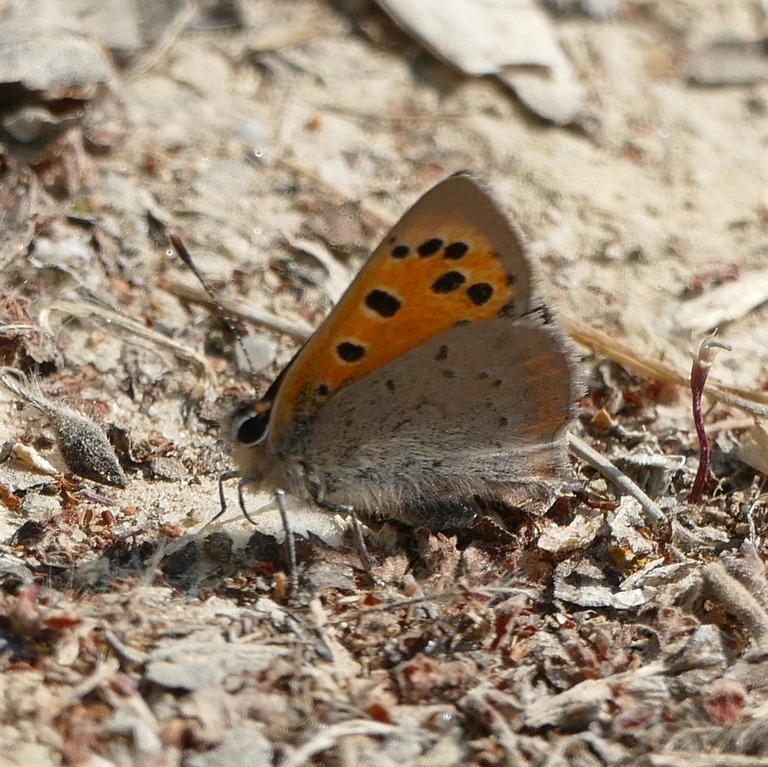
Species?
Lycaena phlaeas
